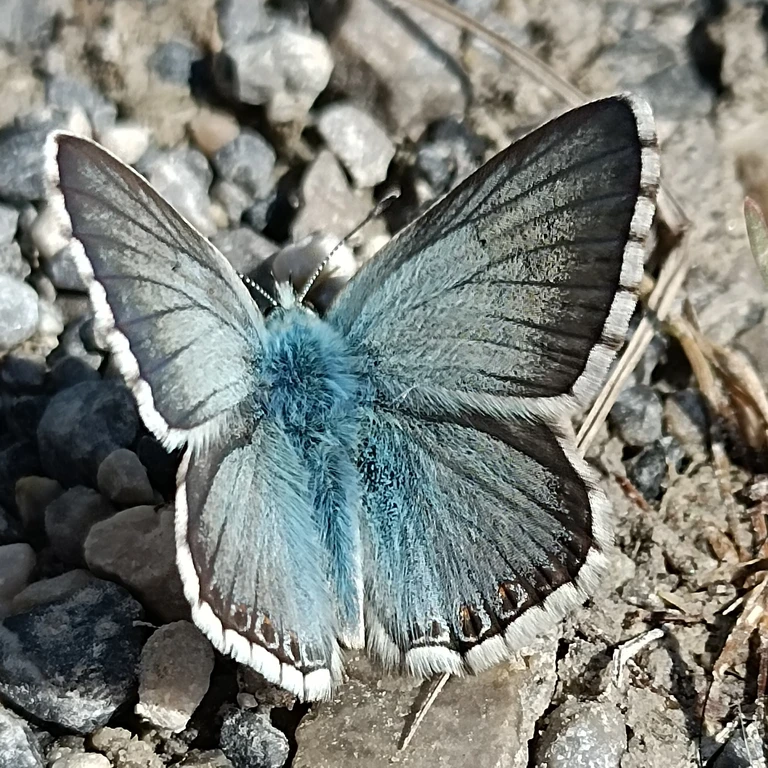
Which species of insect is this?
Lysandra coridon
